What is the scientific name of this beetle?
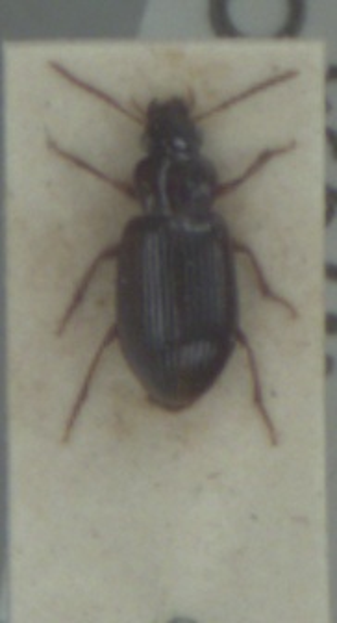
Bradycellus harpalinus
